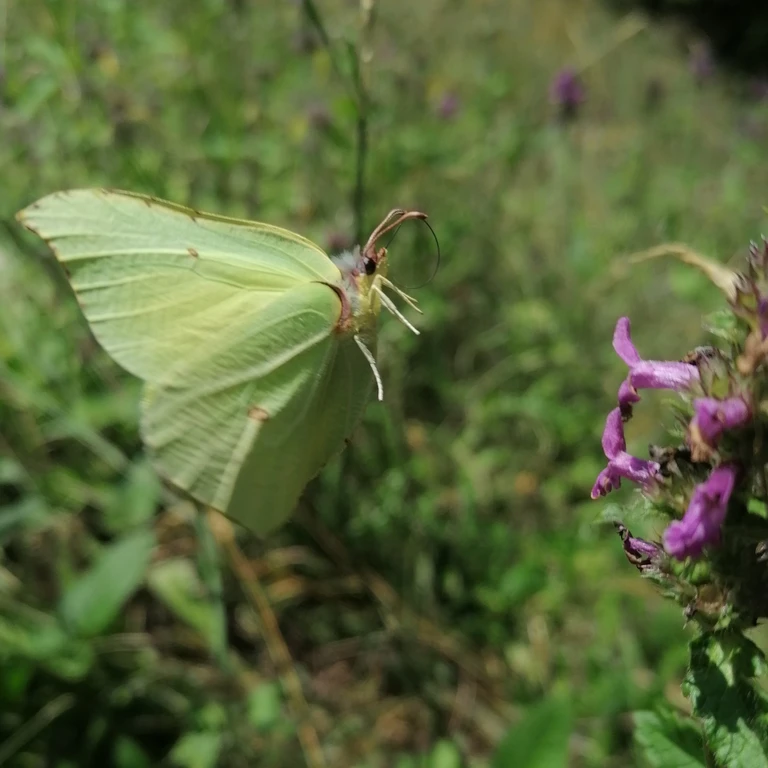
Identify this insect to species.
Gonepteryx rhamni
